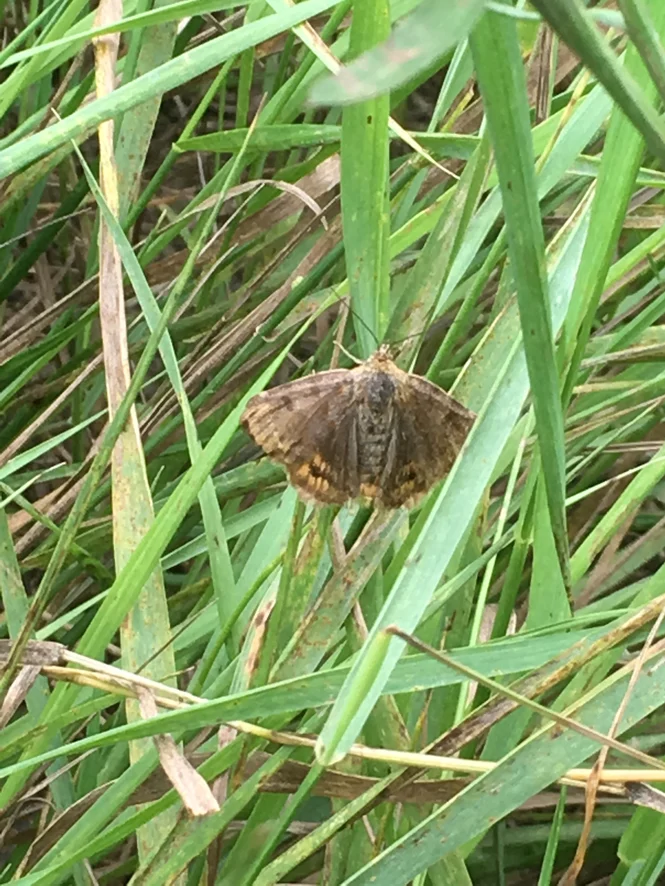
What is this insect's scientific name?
Euclidia glyphica
